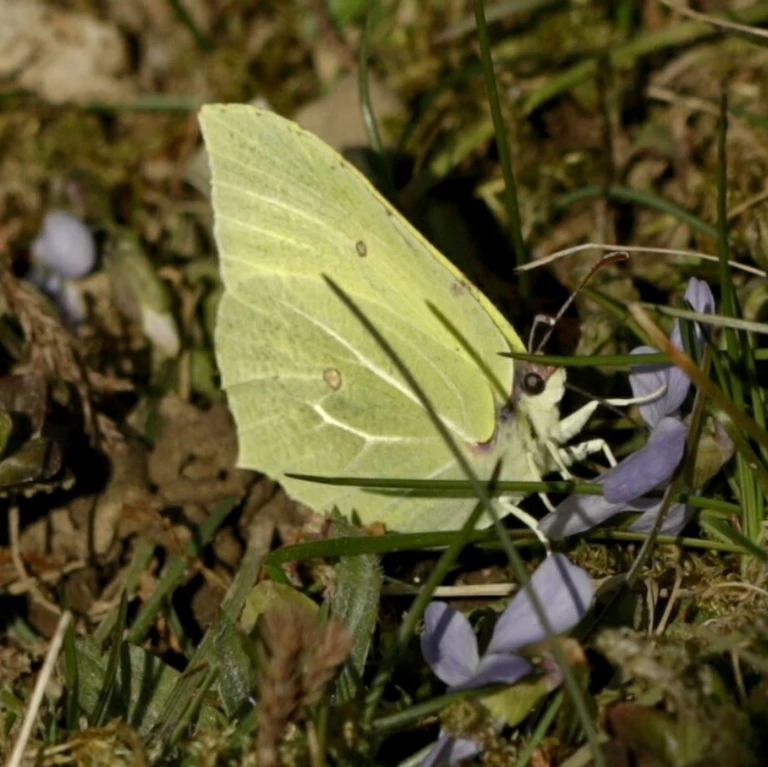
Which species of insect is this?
Gonepteryx rhamni
